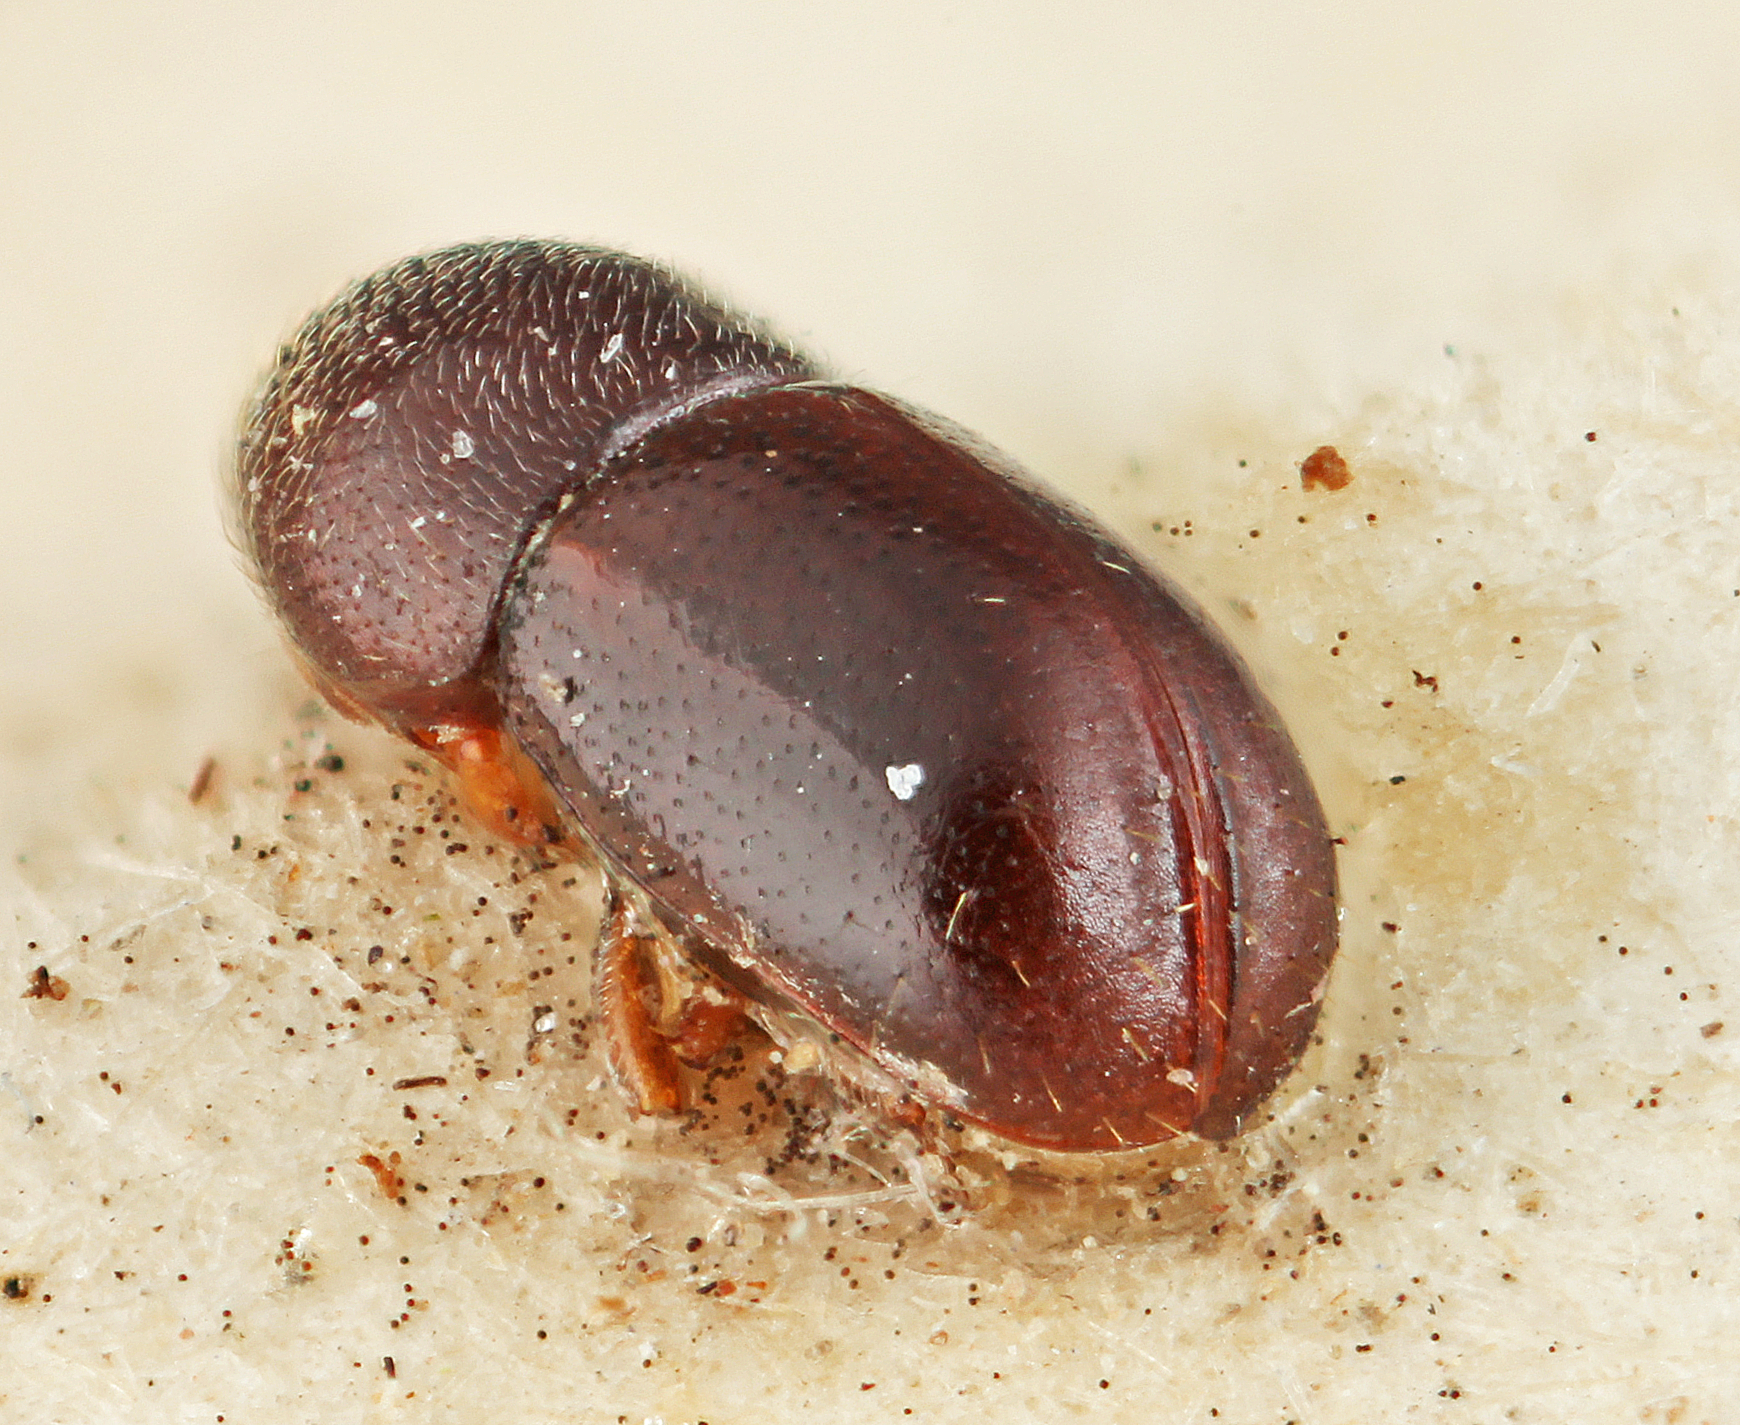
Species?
Corthylus pusillus
